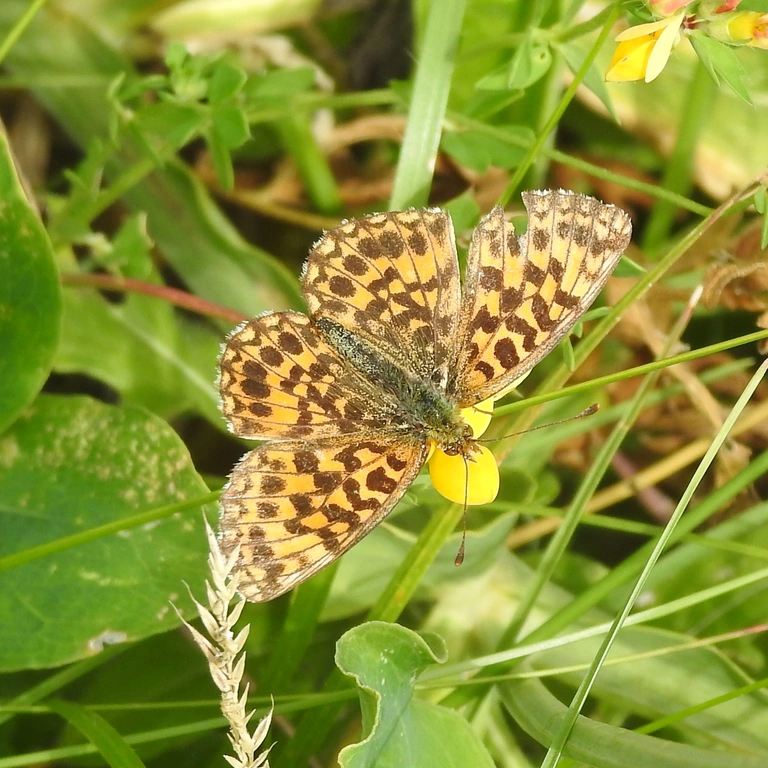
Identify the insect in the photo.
Boloria dia
